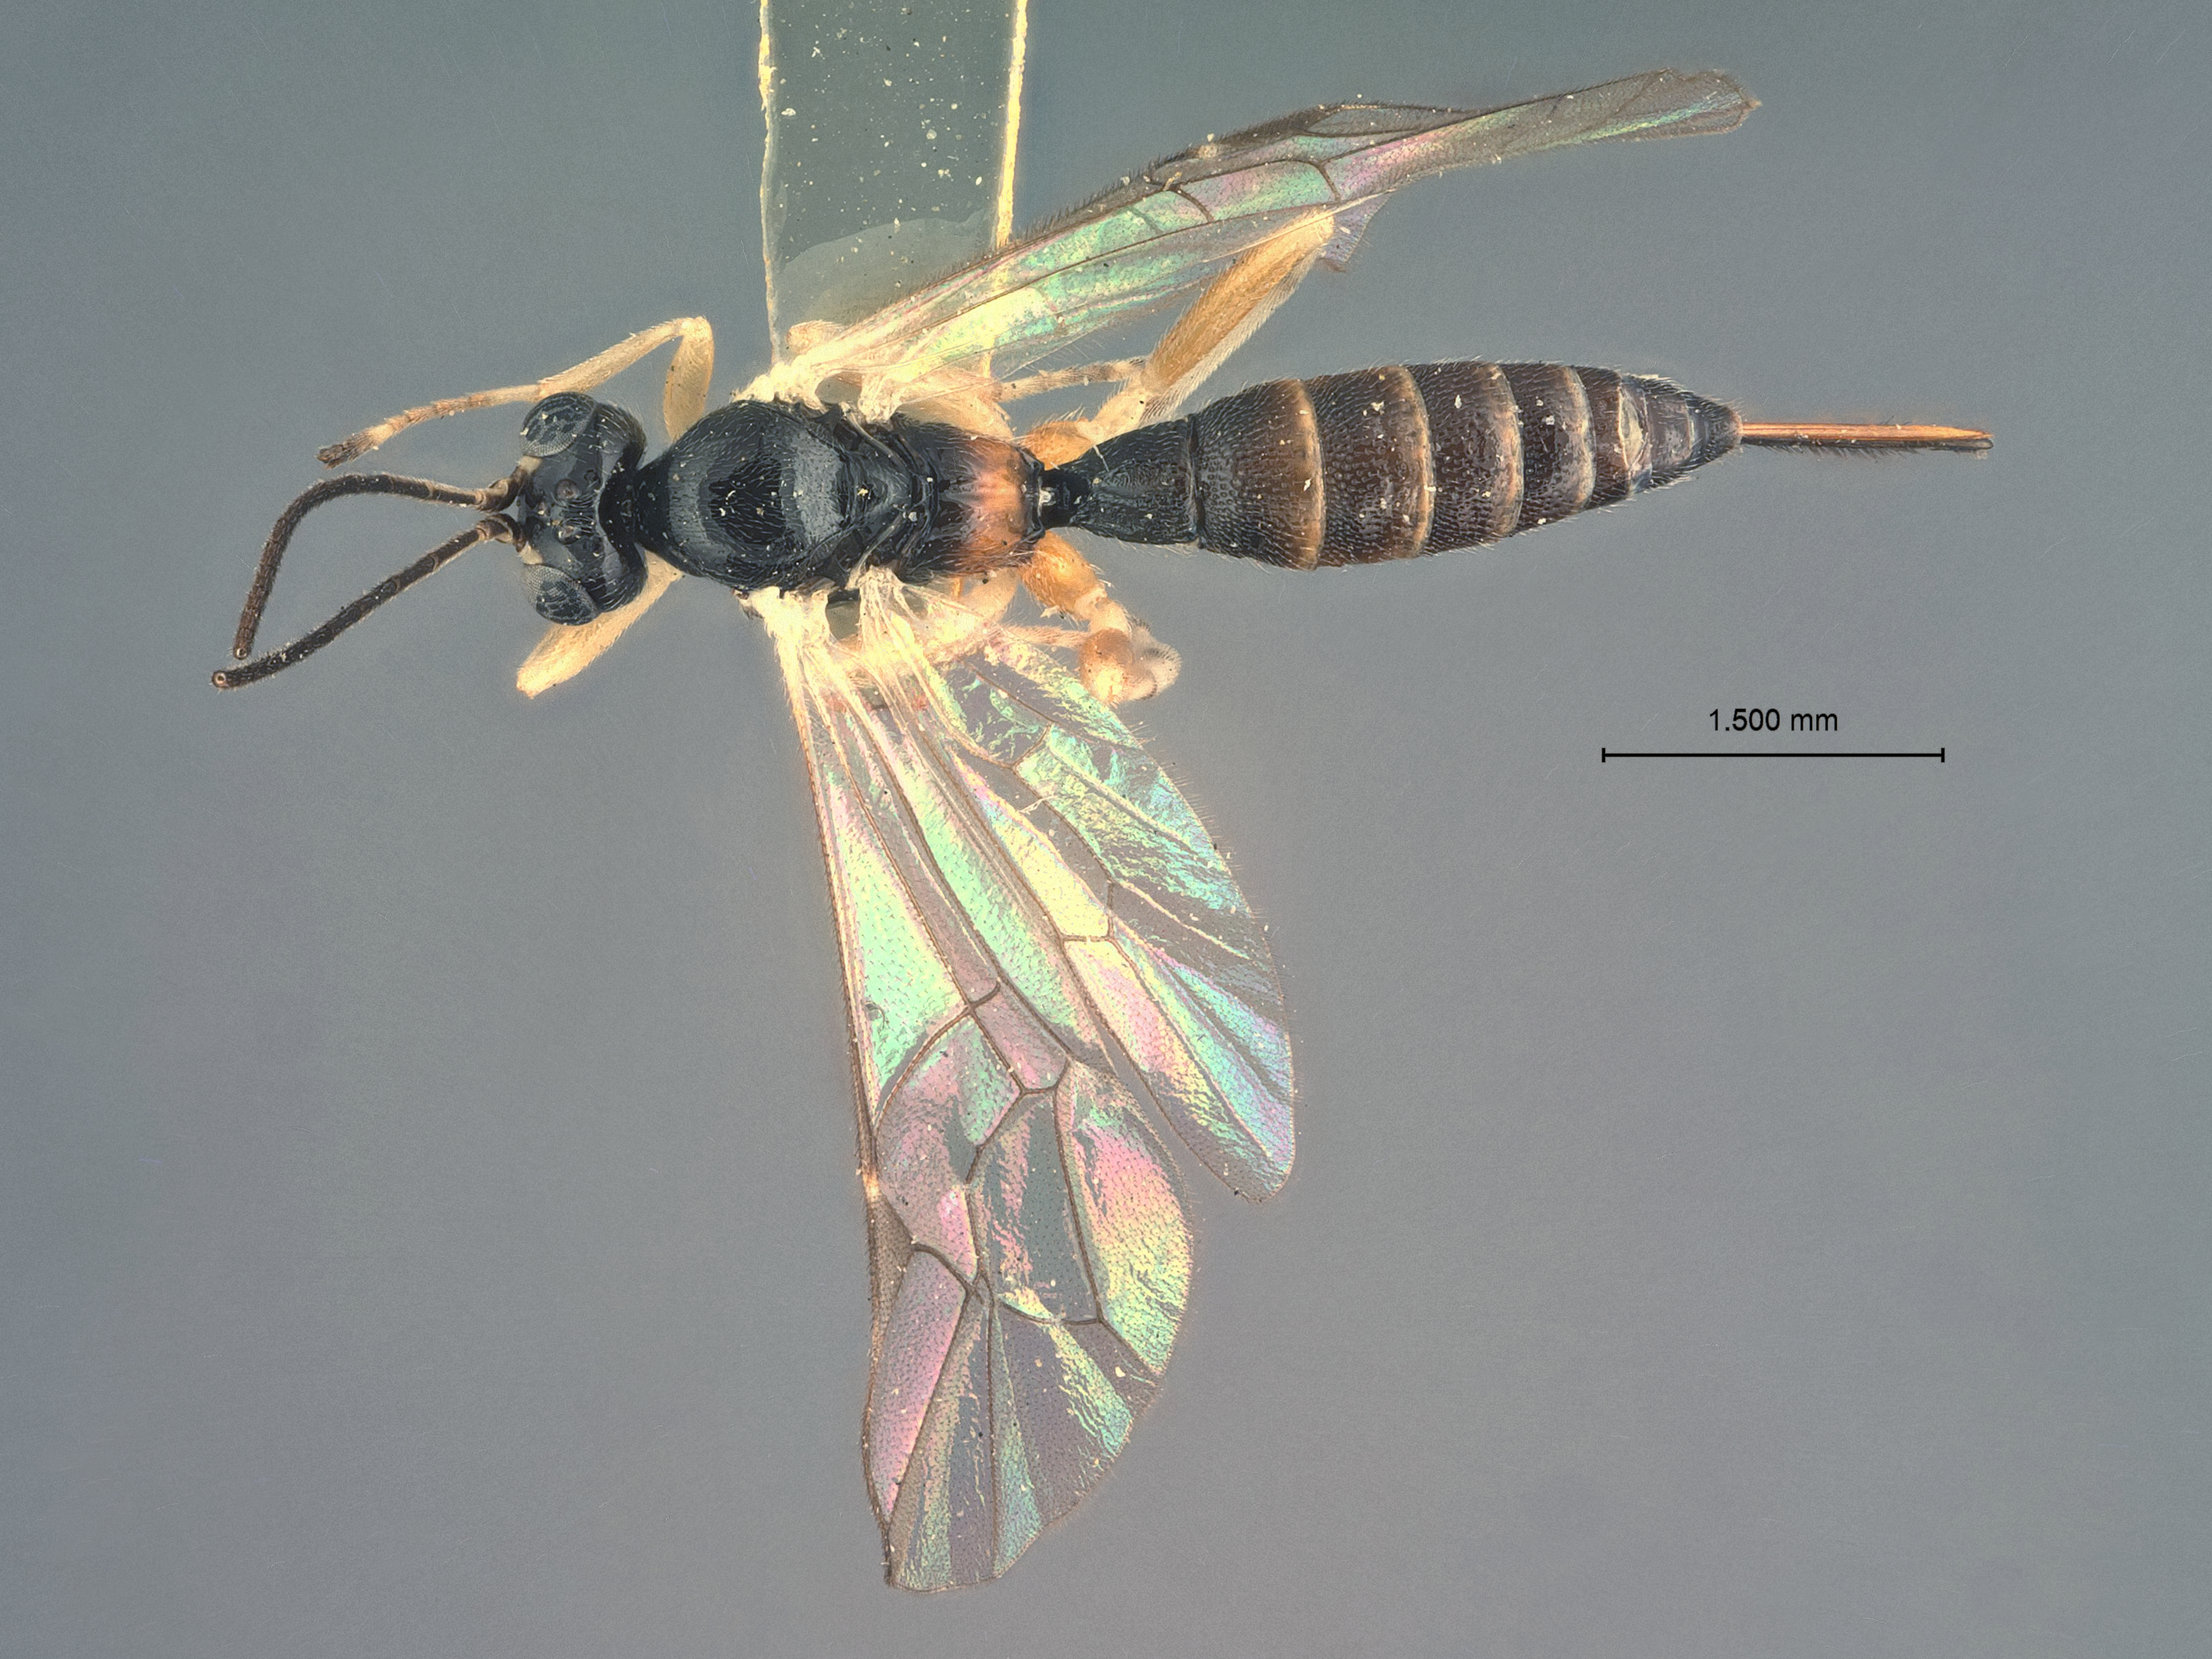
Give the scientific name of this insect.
Alophosternum foliicola
